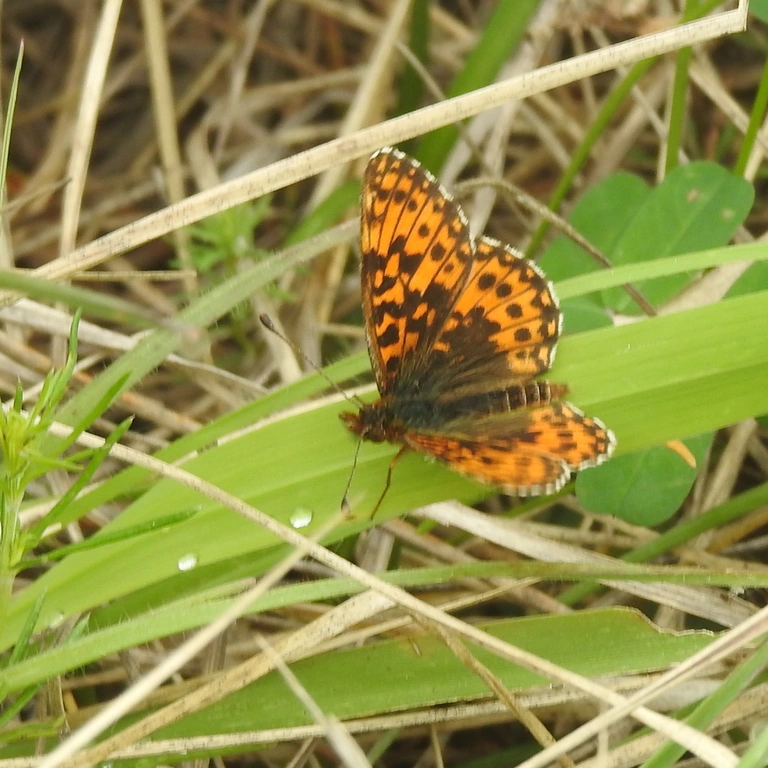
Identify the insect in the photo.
Boloria dia
